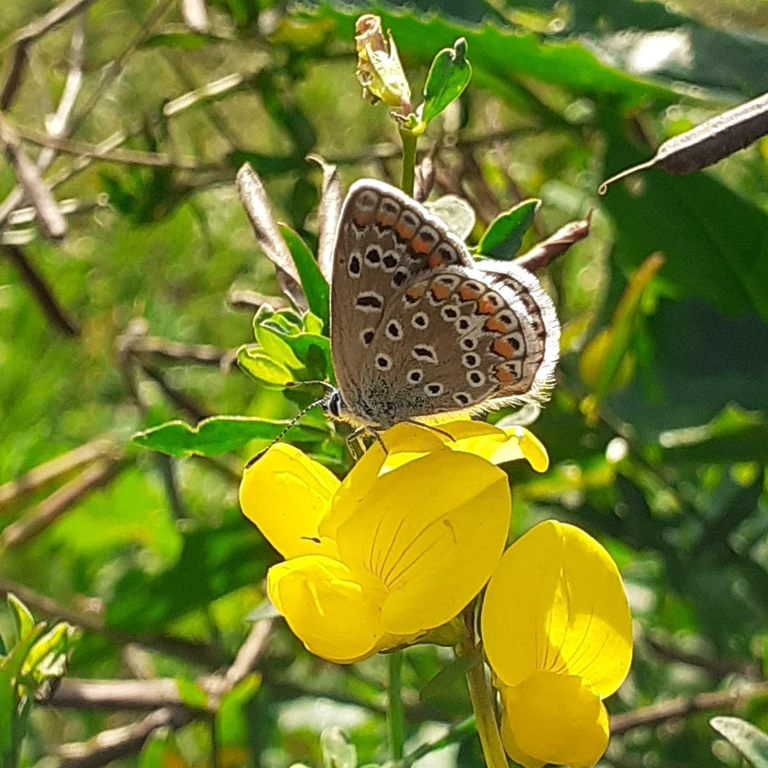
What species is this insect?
Polyommatus icarus
